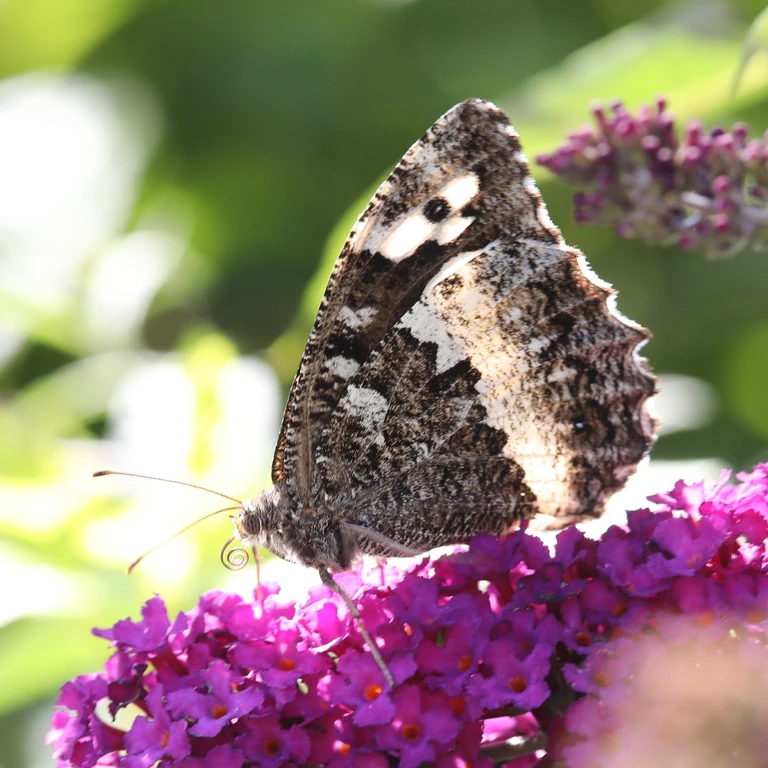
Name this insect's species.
Brintesia circe
